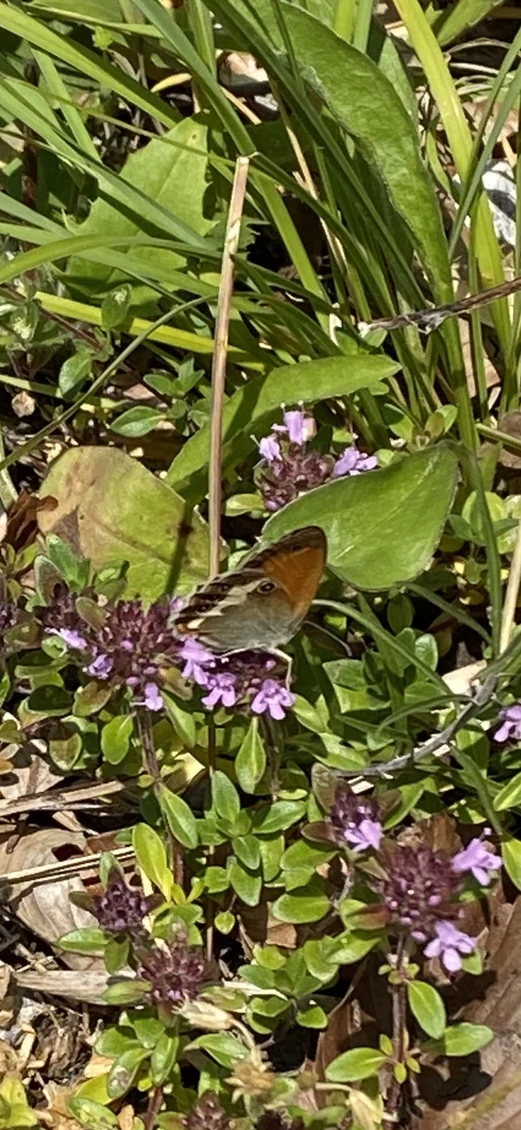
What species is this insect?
Coenonympha arcania
